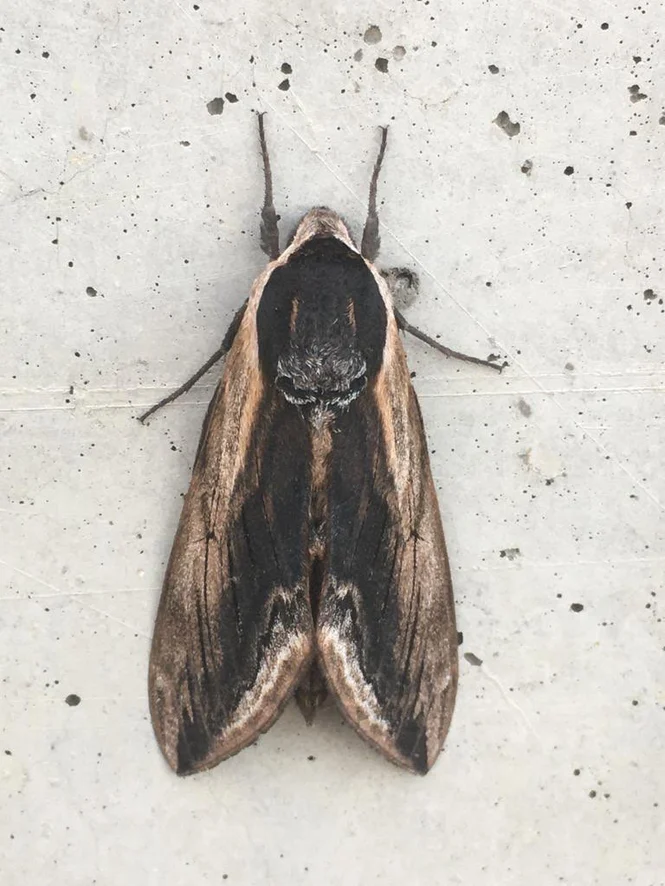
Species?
Sphinx ligustri
